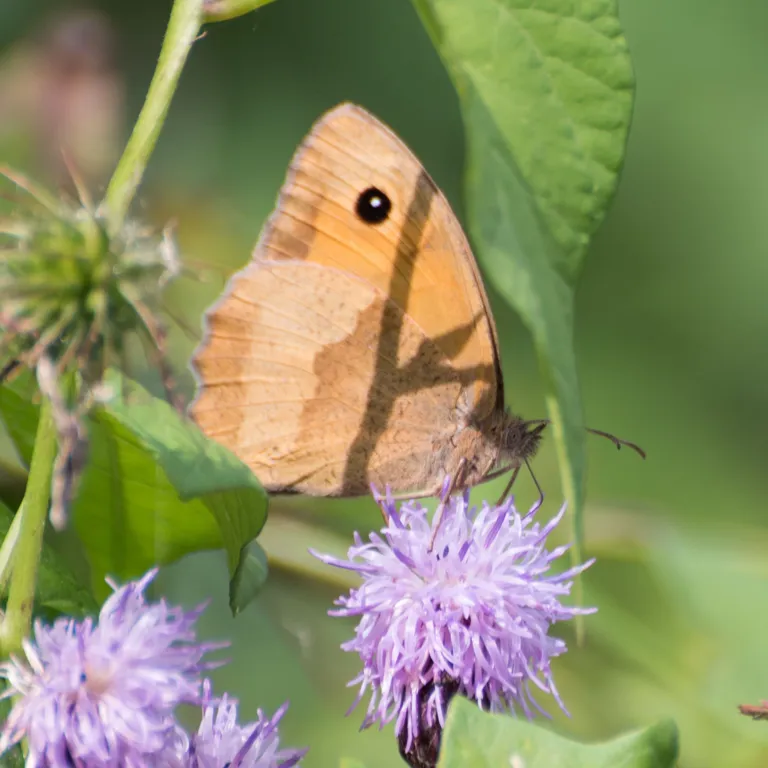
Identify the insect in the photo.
Maniola jurtina
